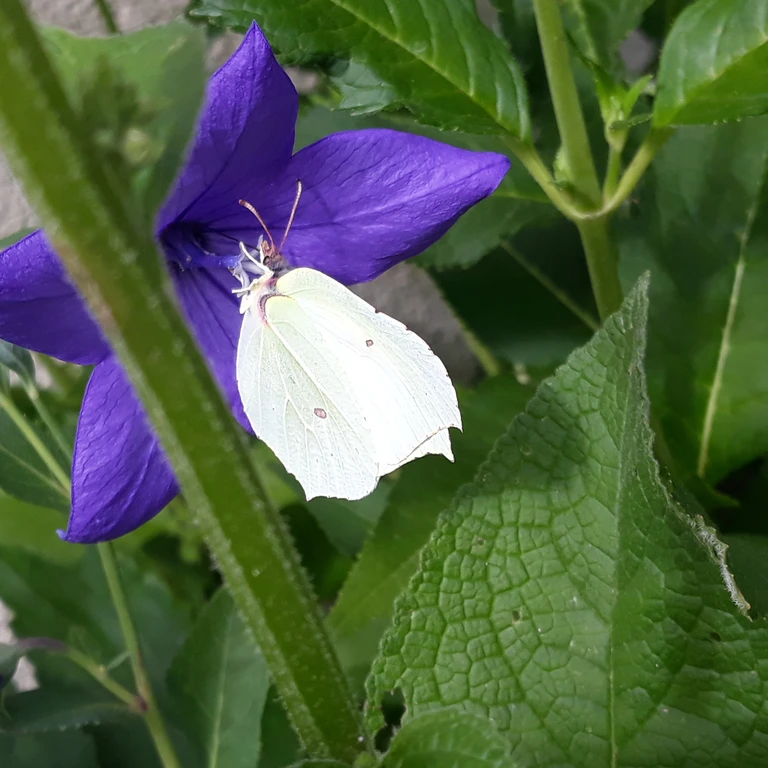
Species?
Gonepteryx rhamni
